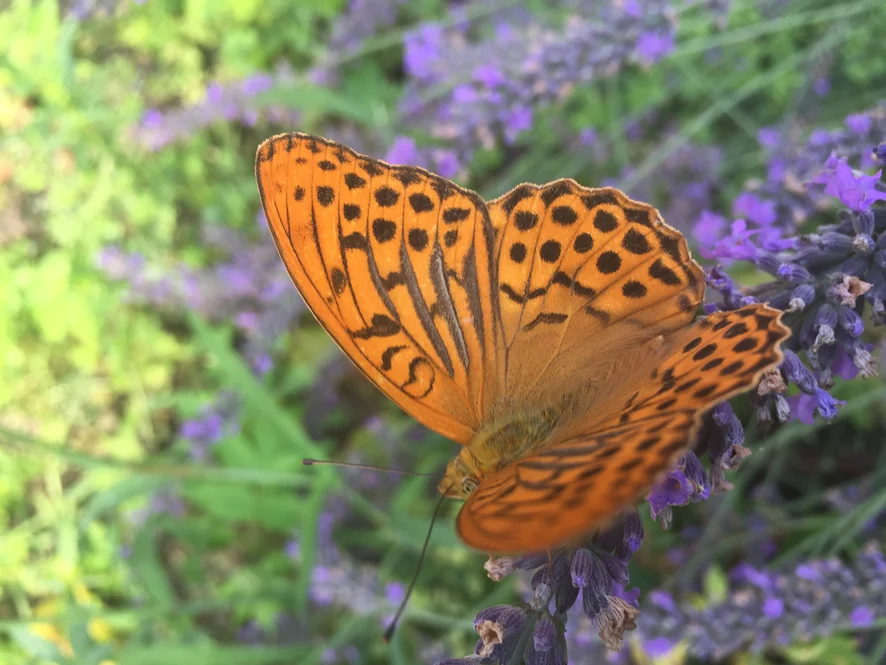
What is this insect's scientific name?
Argynnis paphia
